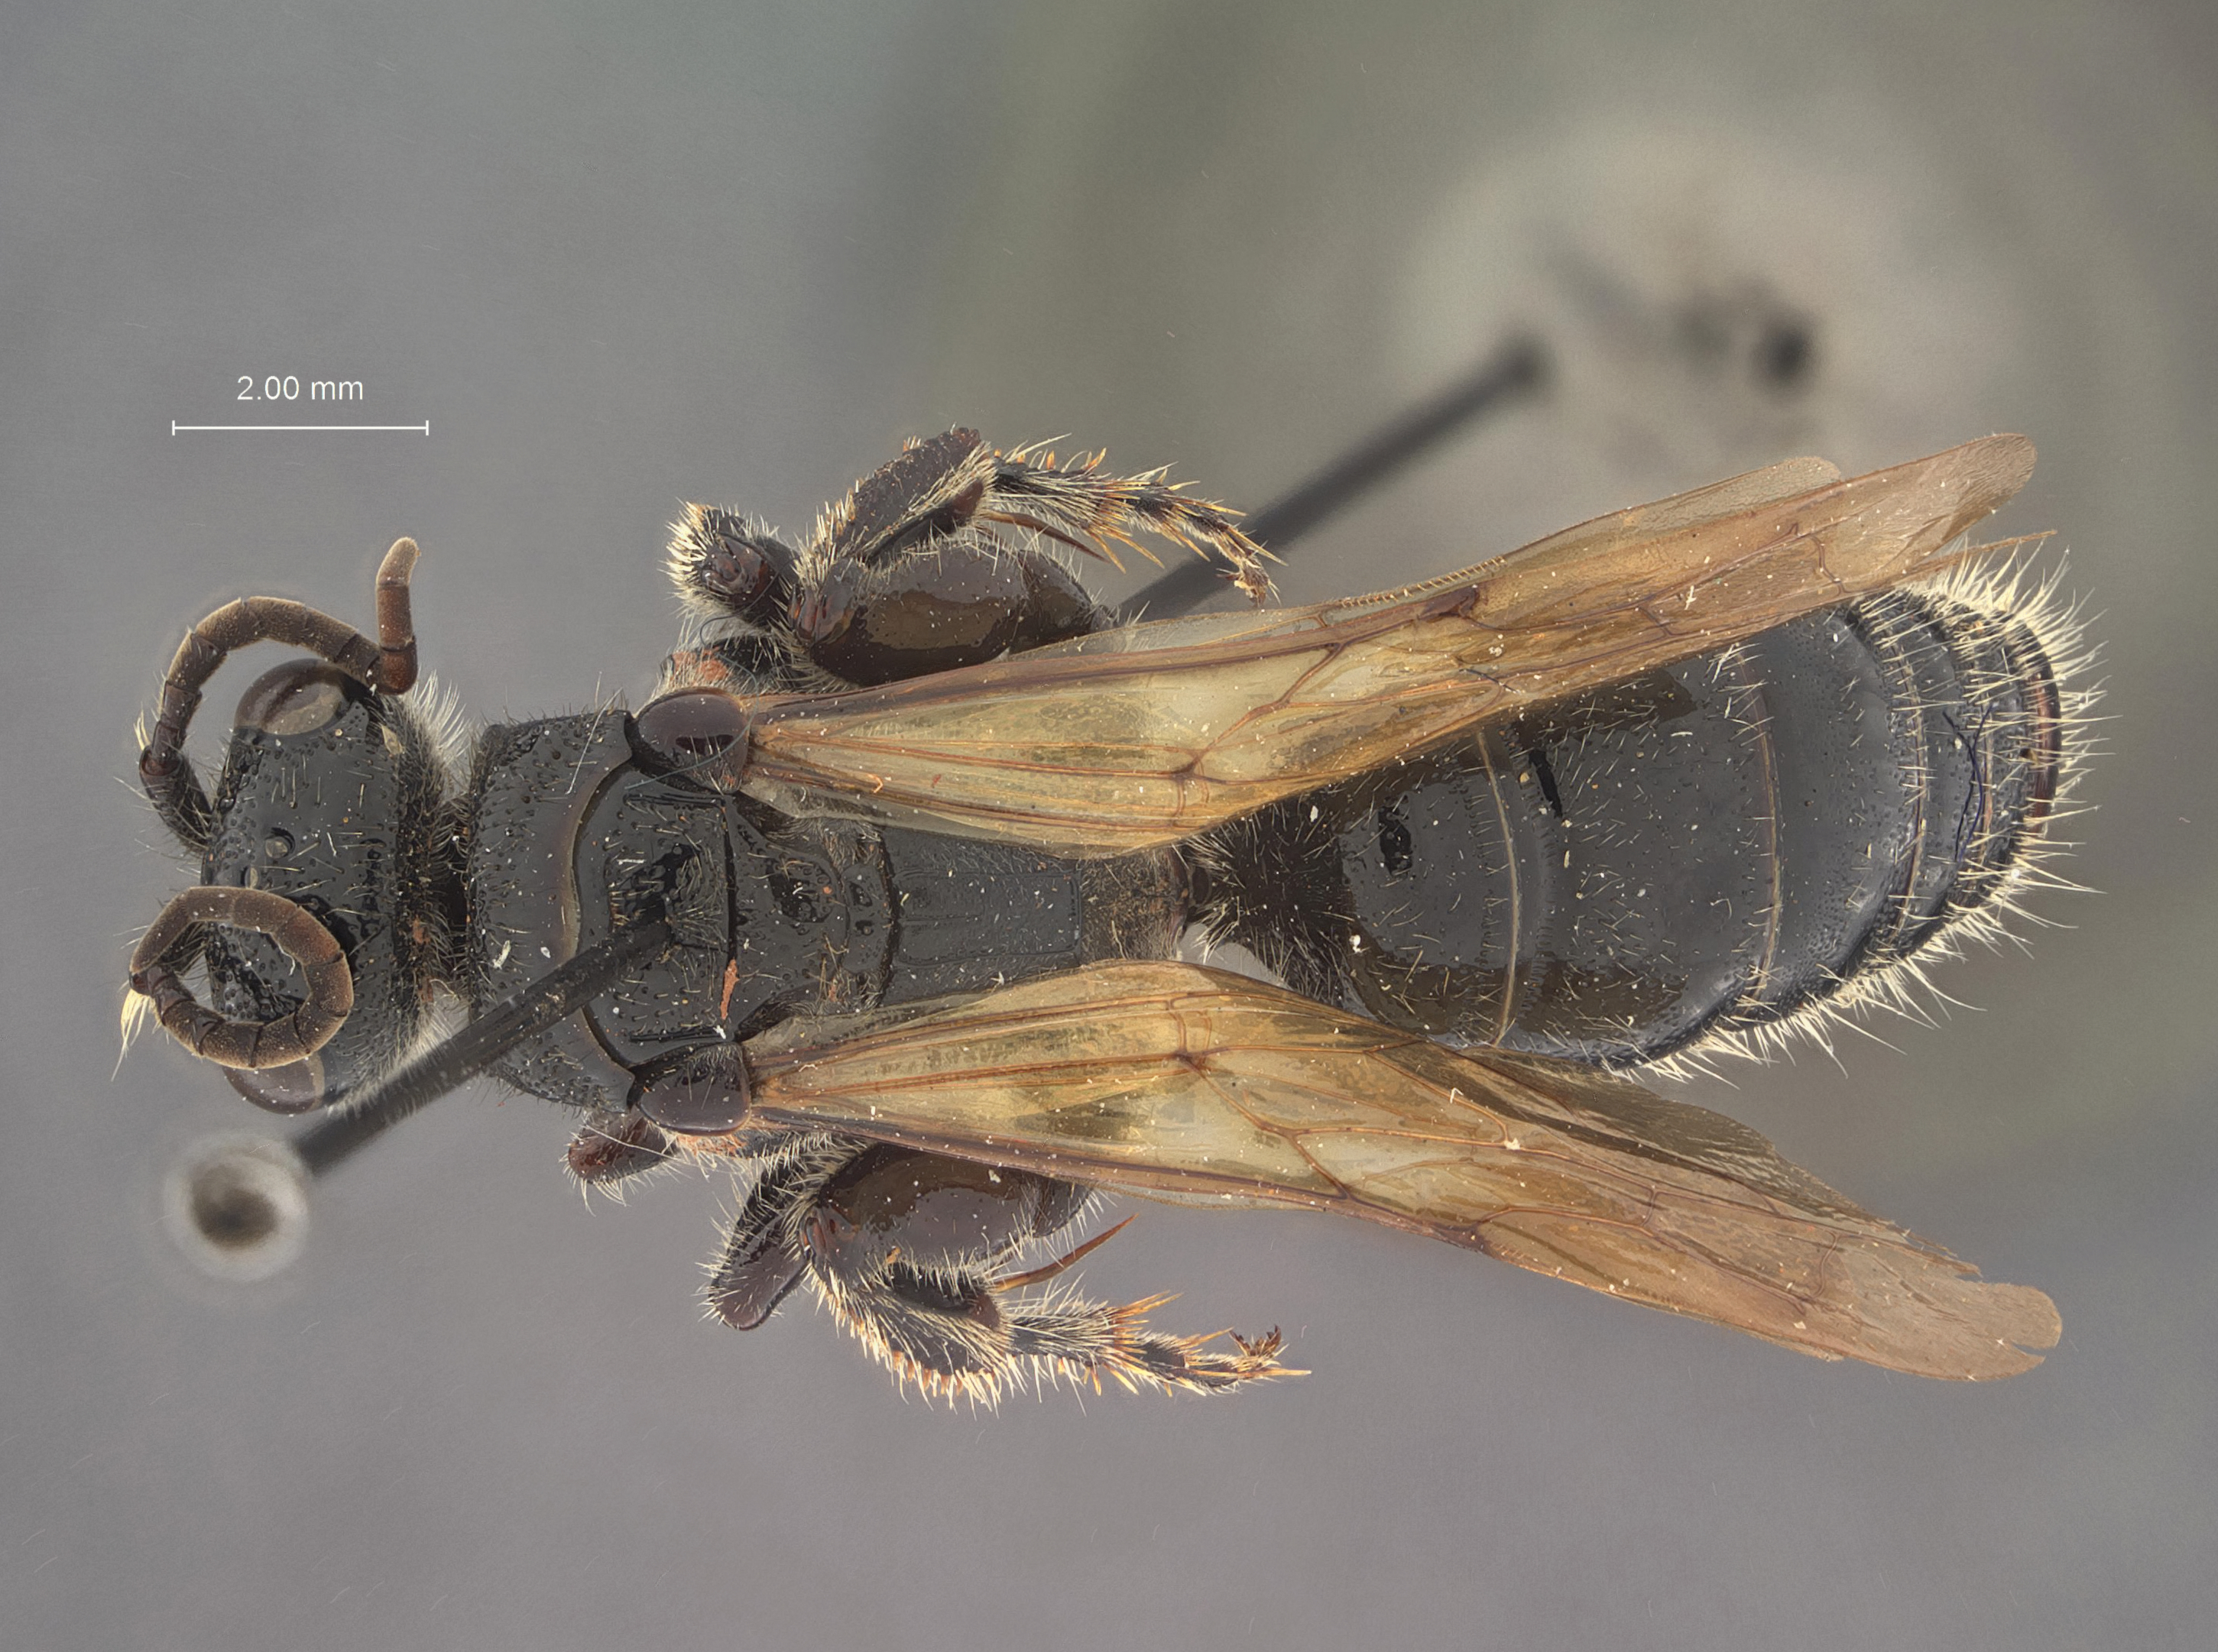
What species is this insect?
Tiphia s-quarta
